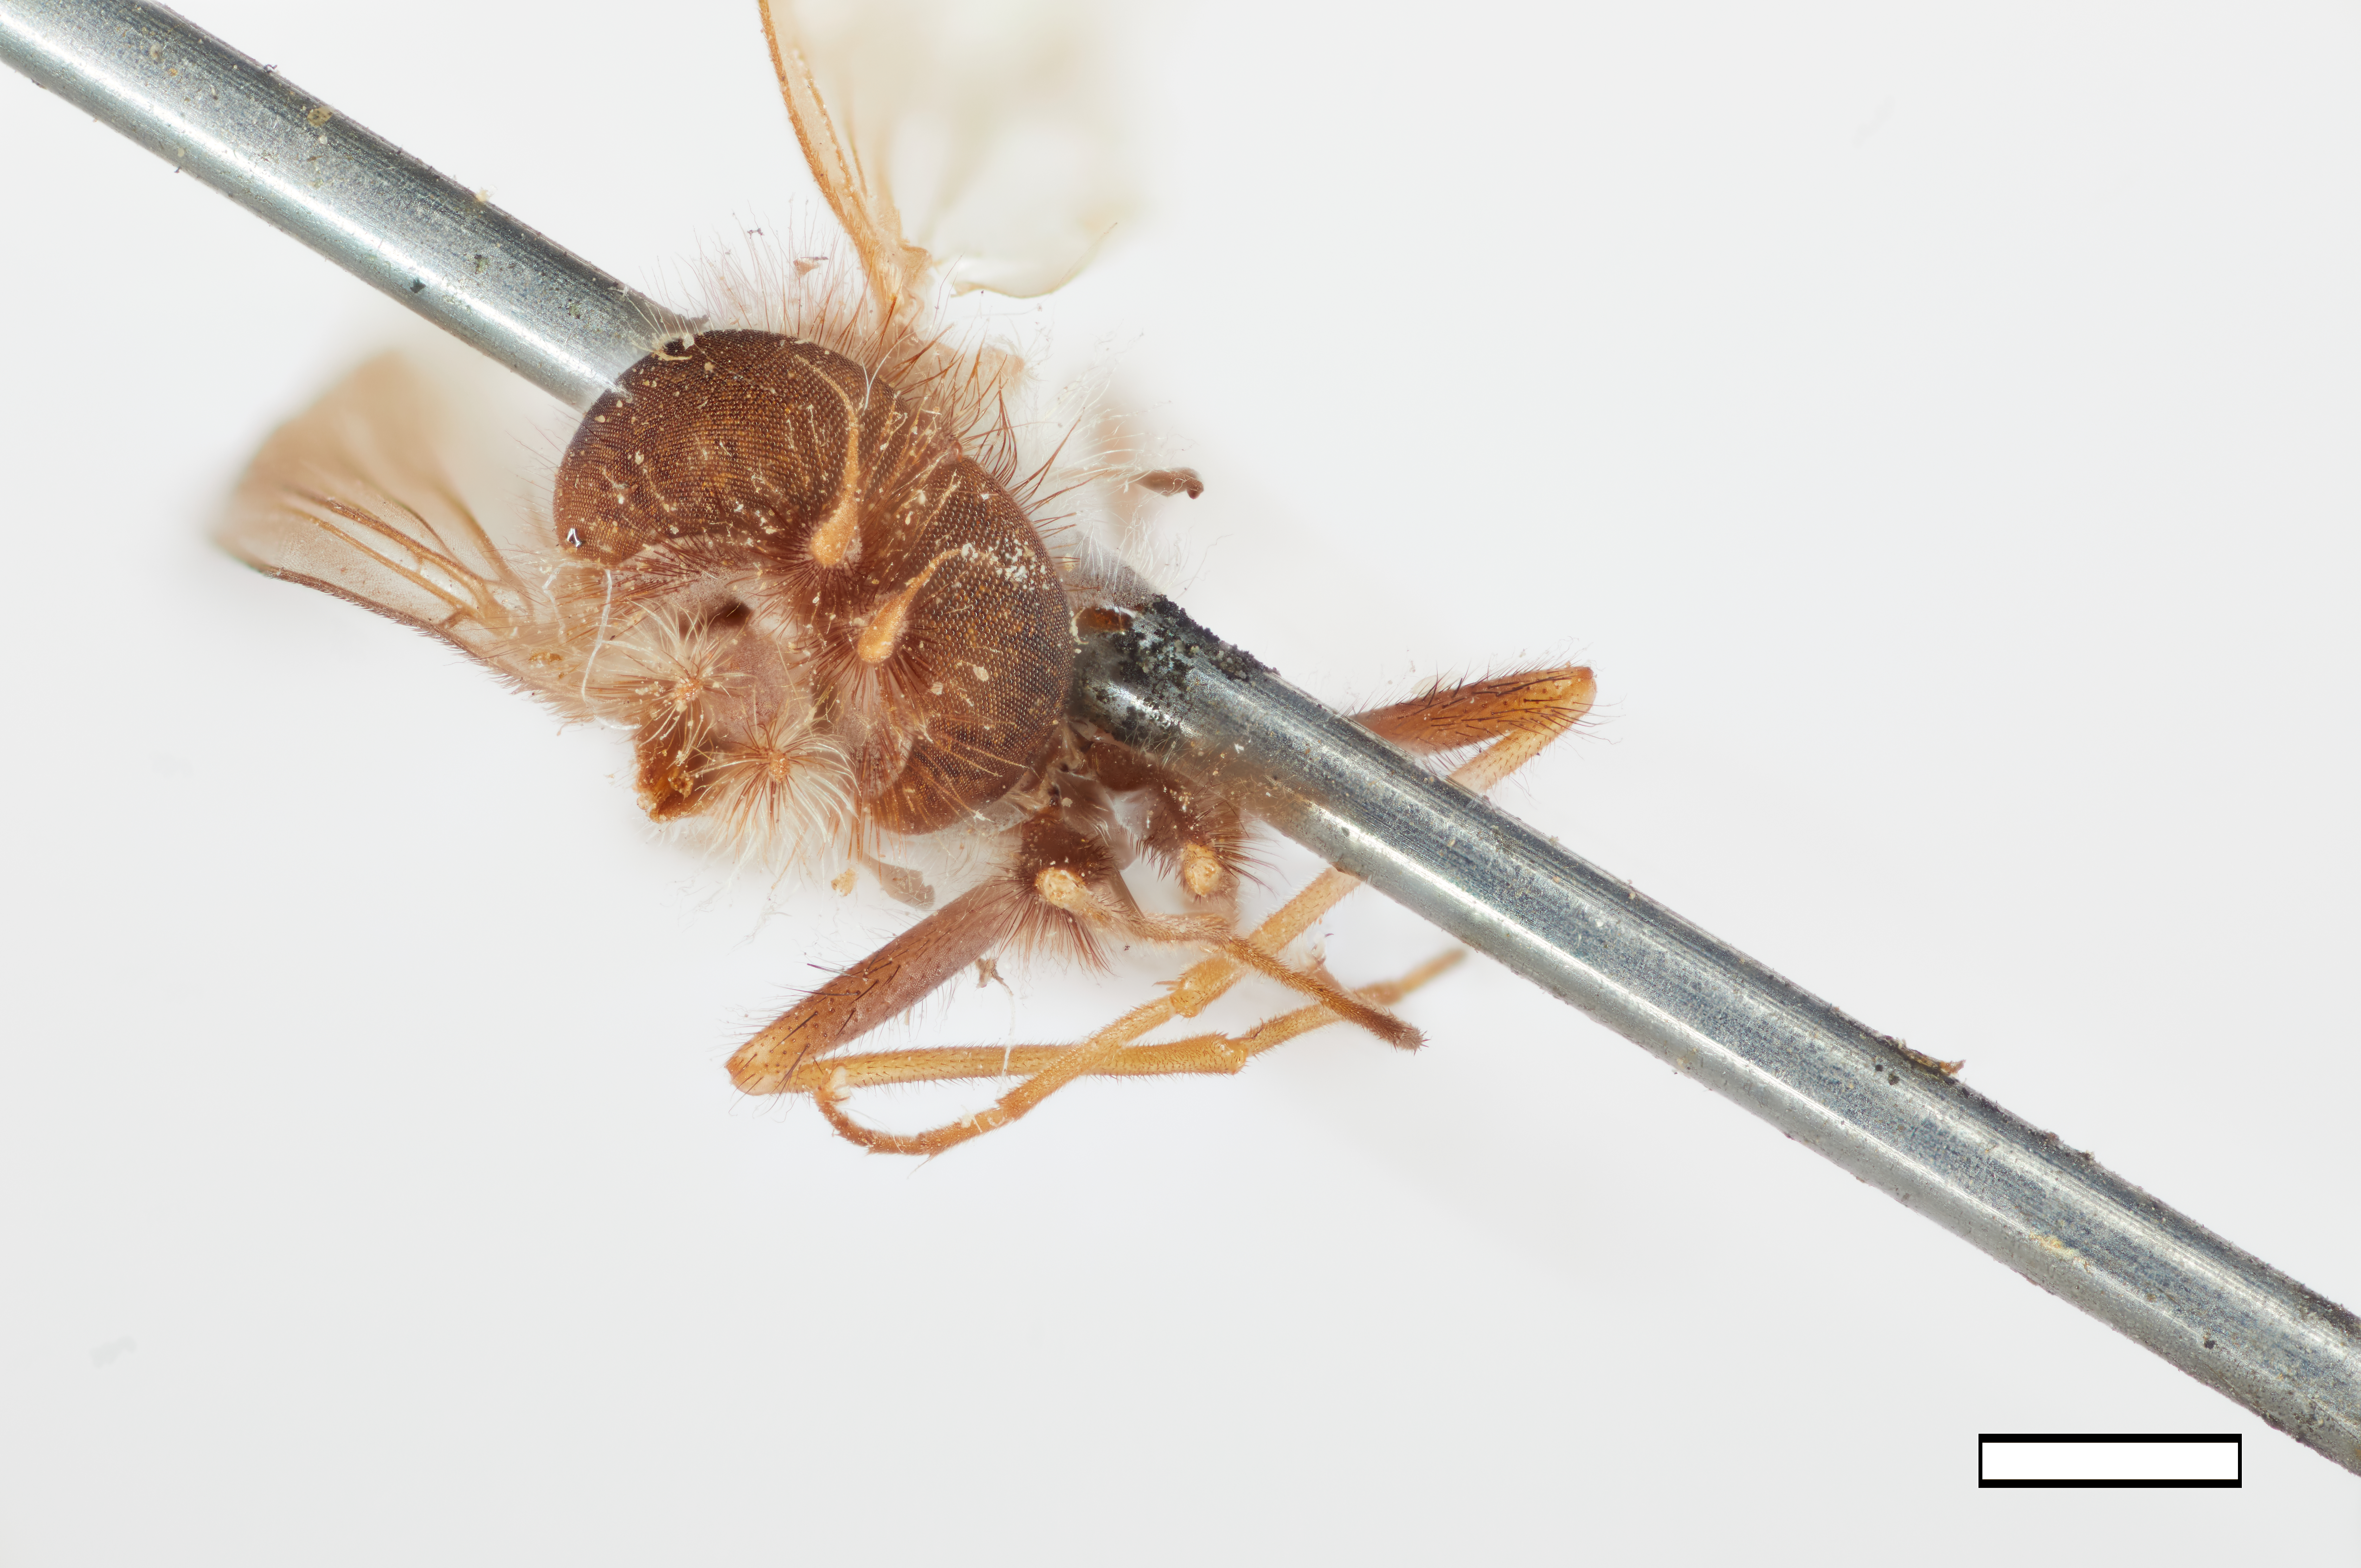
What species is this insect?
Symphoromyia pilosa
